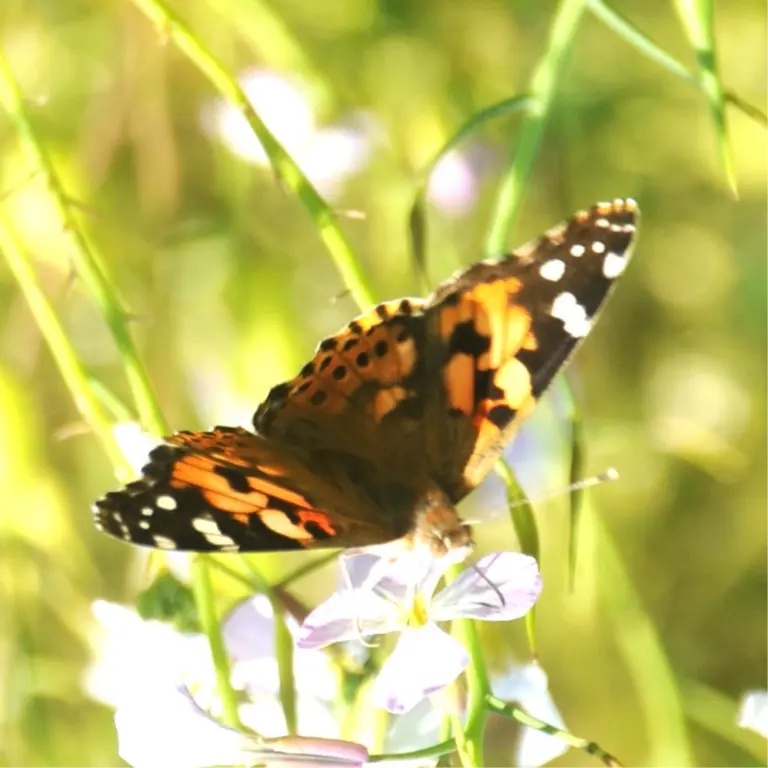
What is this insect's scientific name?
Vanessa cardui
